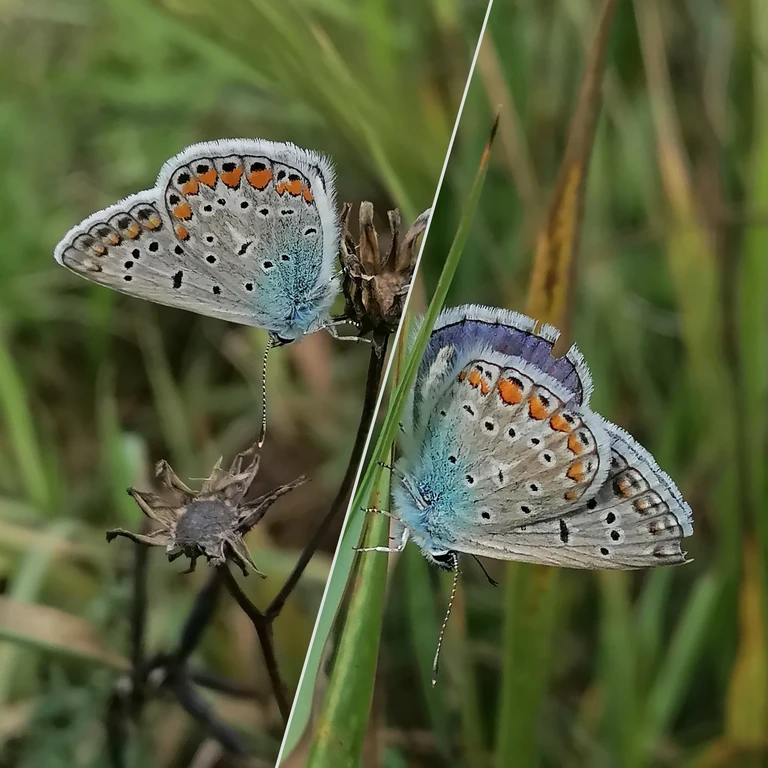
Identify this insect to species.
Polyommatus icarus
